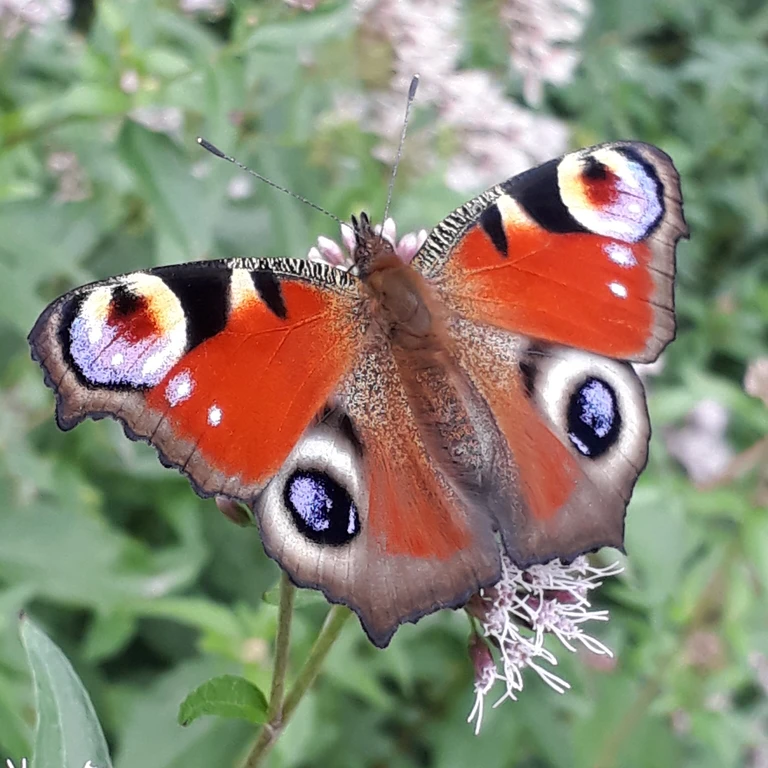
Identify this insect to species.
Aglais io
